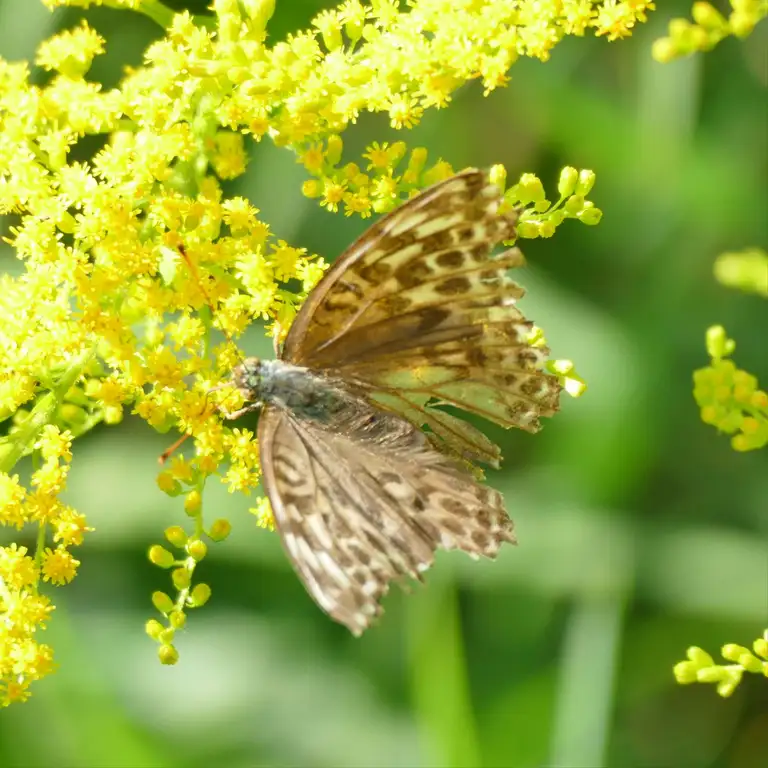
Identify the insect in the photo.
Argynnis paphia
